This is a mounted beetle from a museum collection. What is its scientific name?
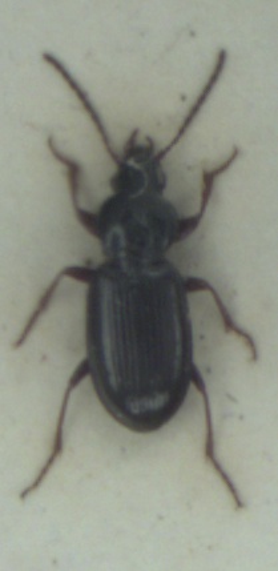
Pterostichus strenuus
